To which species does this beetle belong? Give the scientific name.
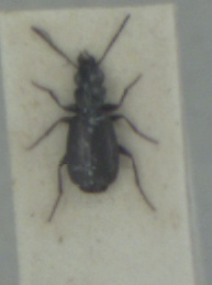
Syntomus foveatus
